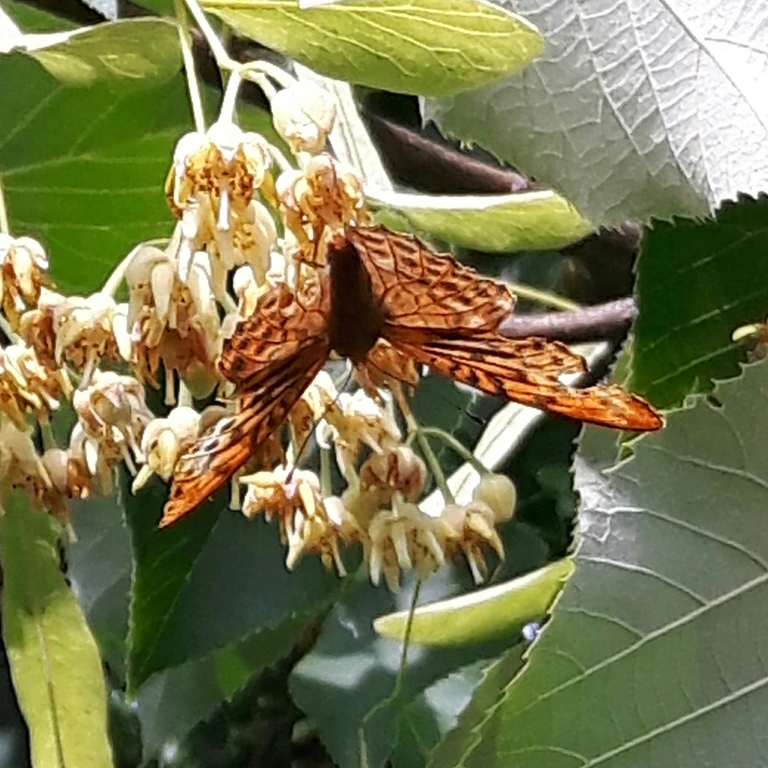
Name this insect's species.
Argynnis paphia
